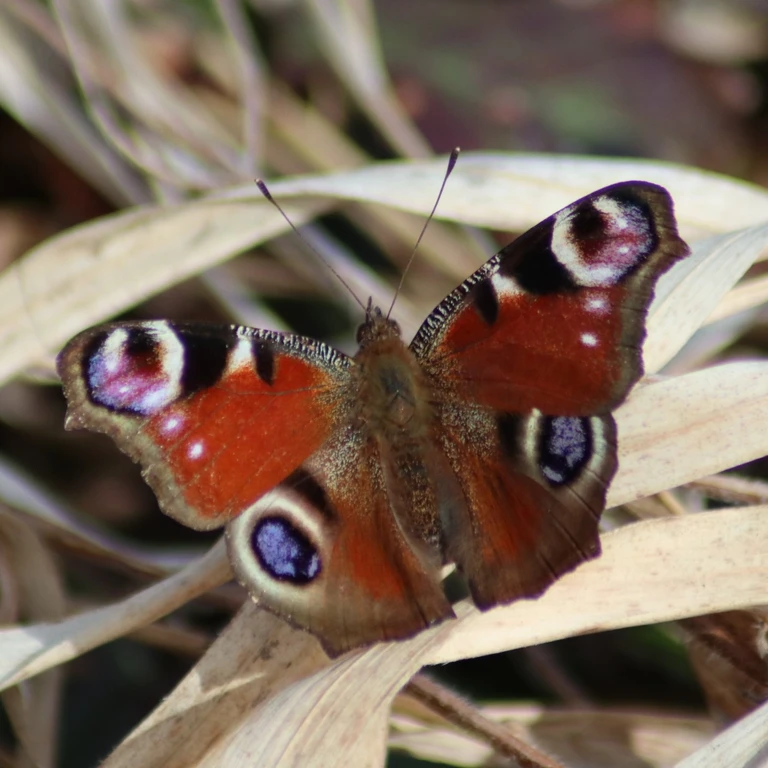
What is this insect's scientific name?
Aglais io
